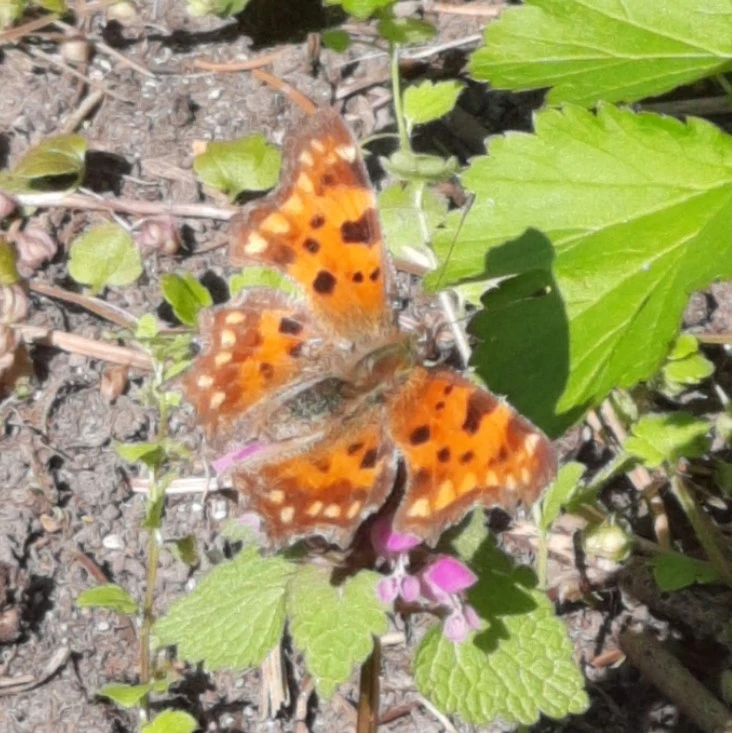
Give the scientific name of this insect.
Polygonia c-album
